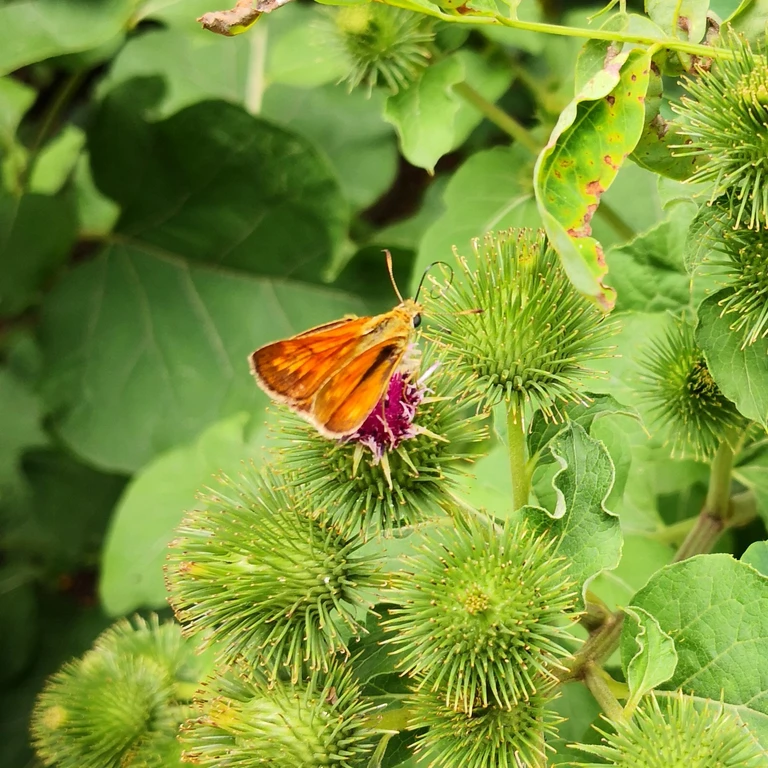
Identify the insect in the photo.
Ochlodes sylvanus (also Ochlodes venata)
